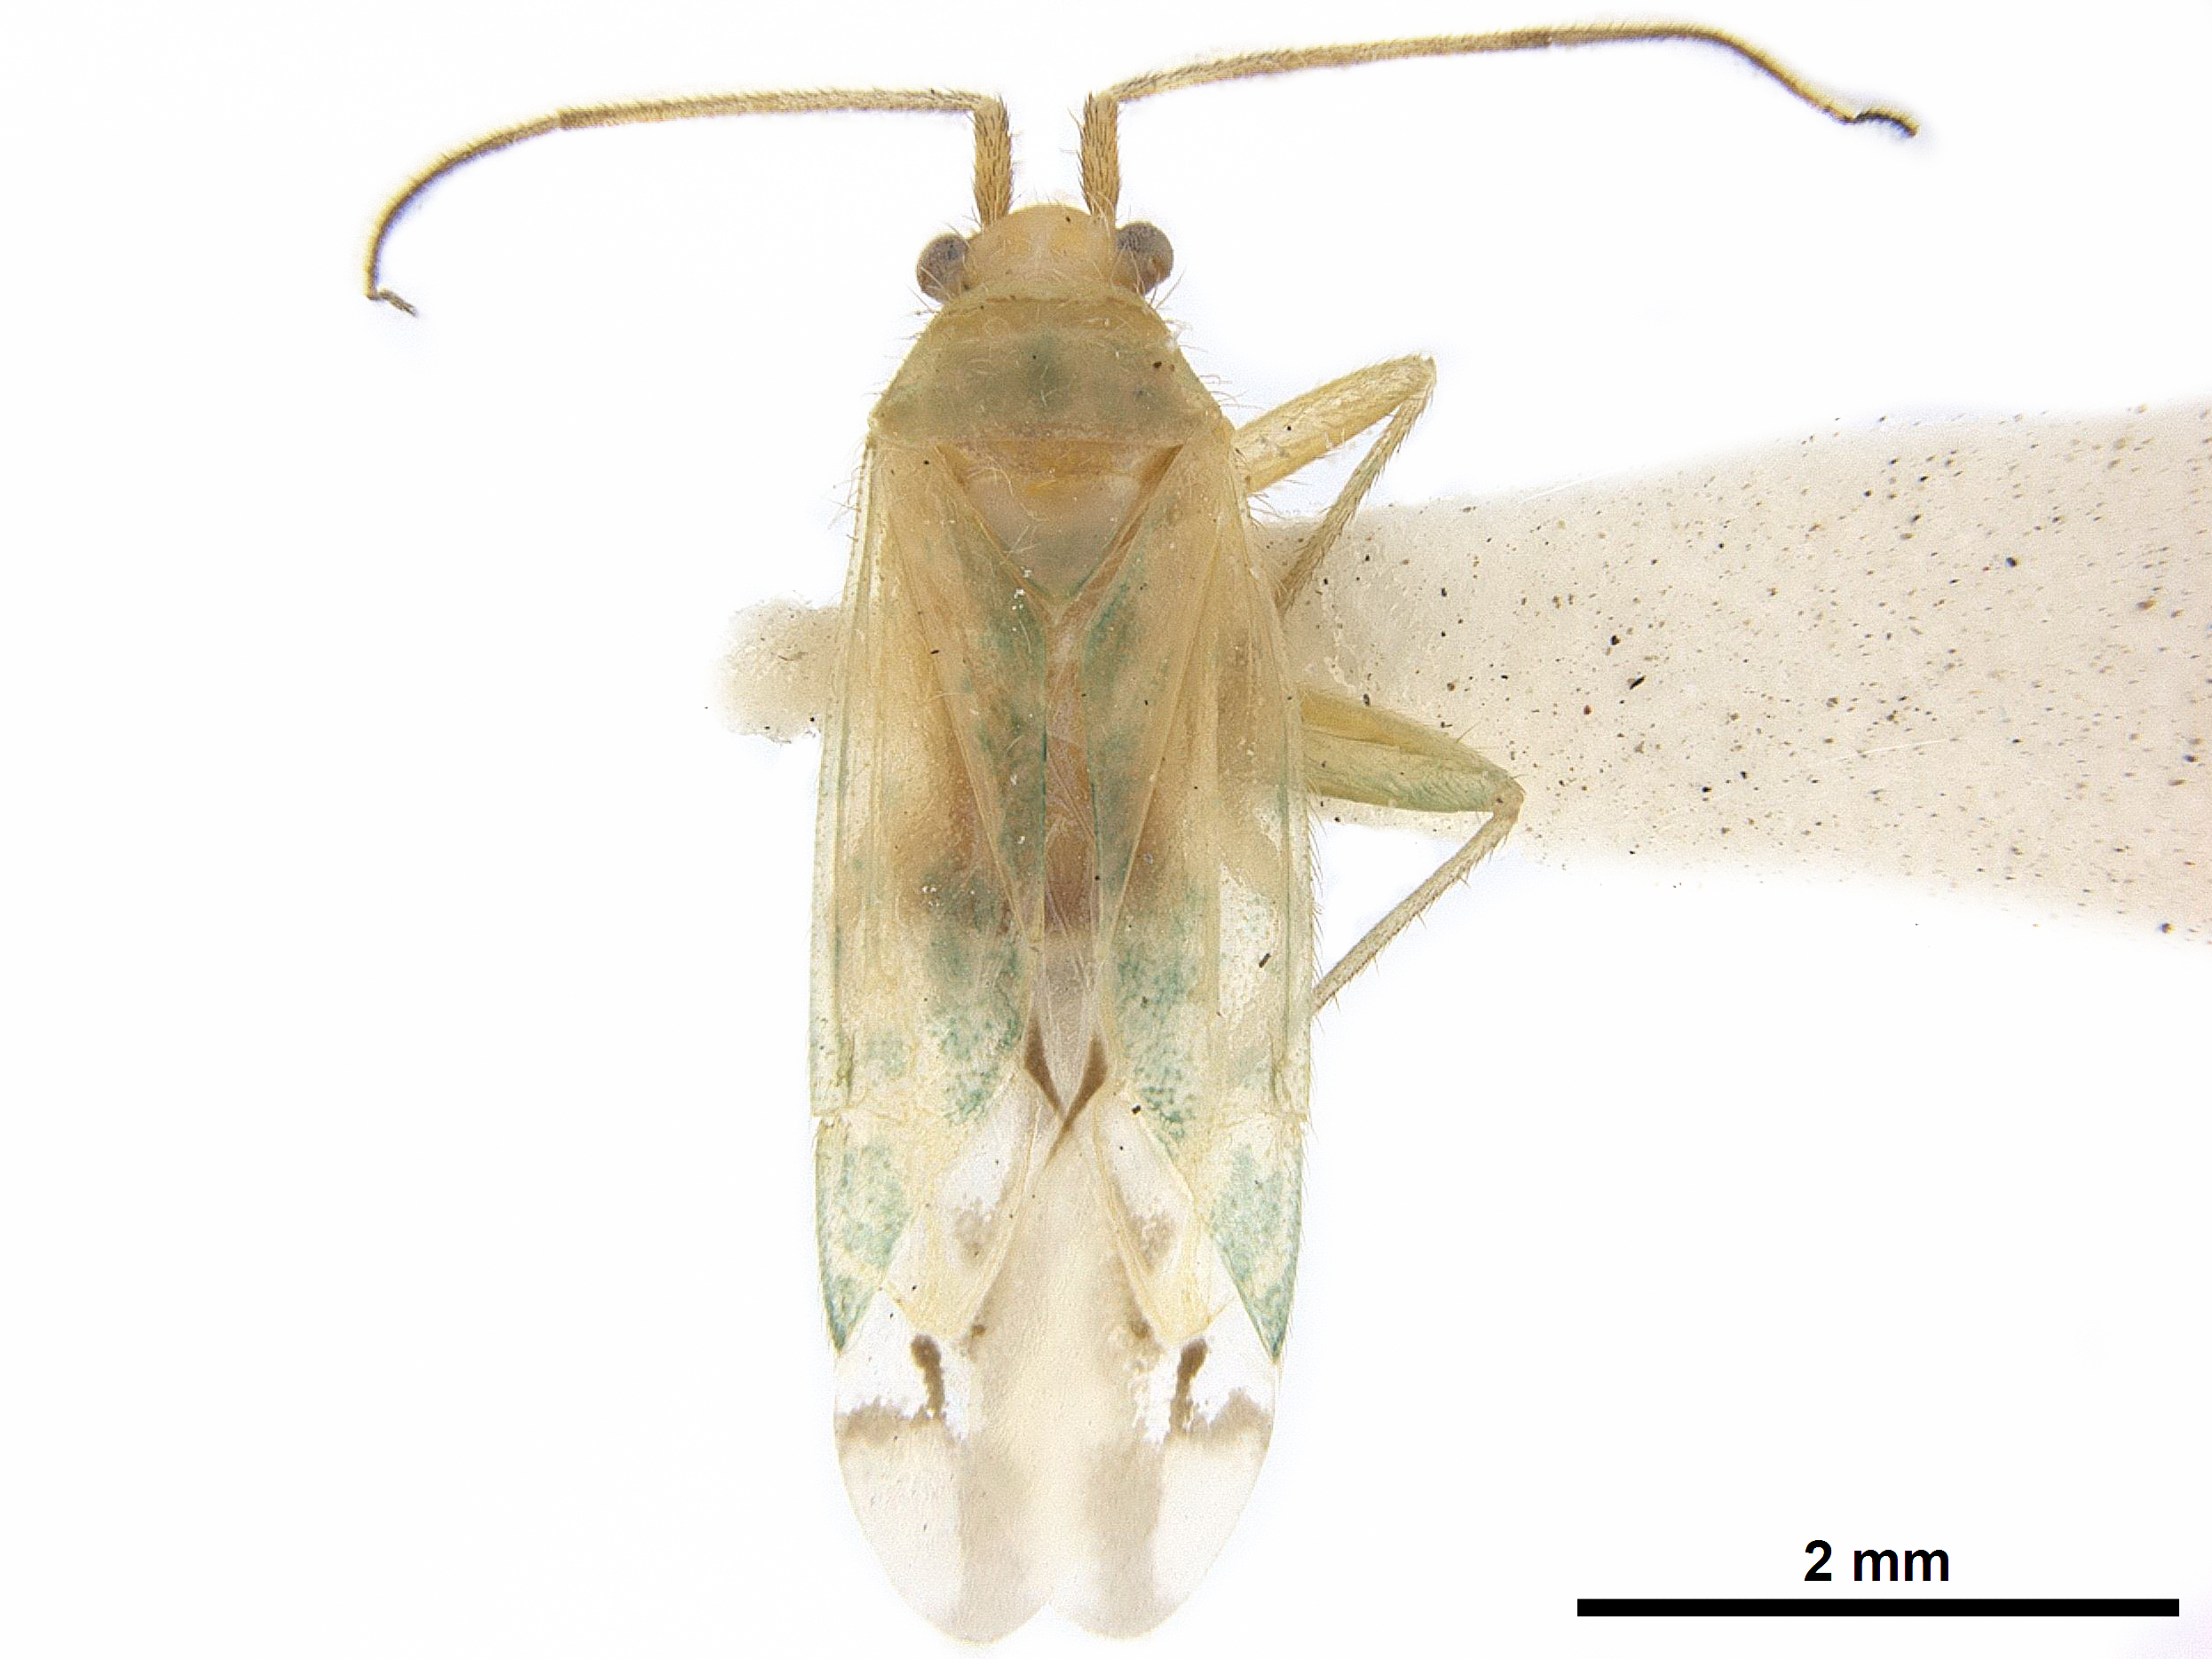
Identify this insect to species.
Chileria colla
